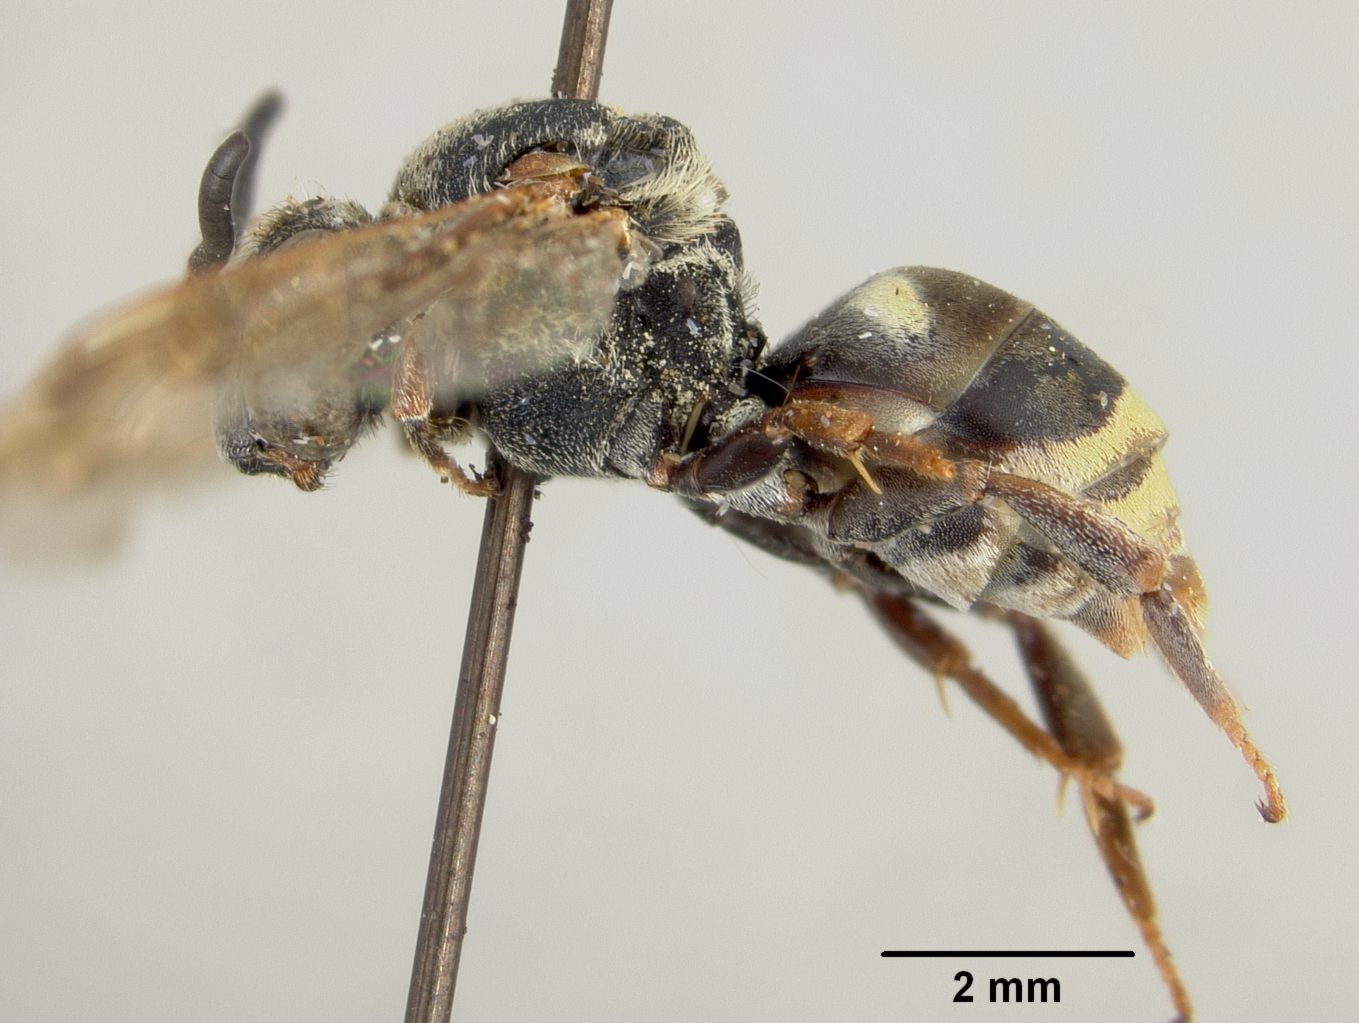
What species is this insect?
Epeolus rugosus
